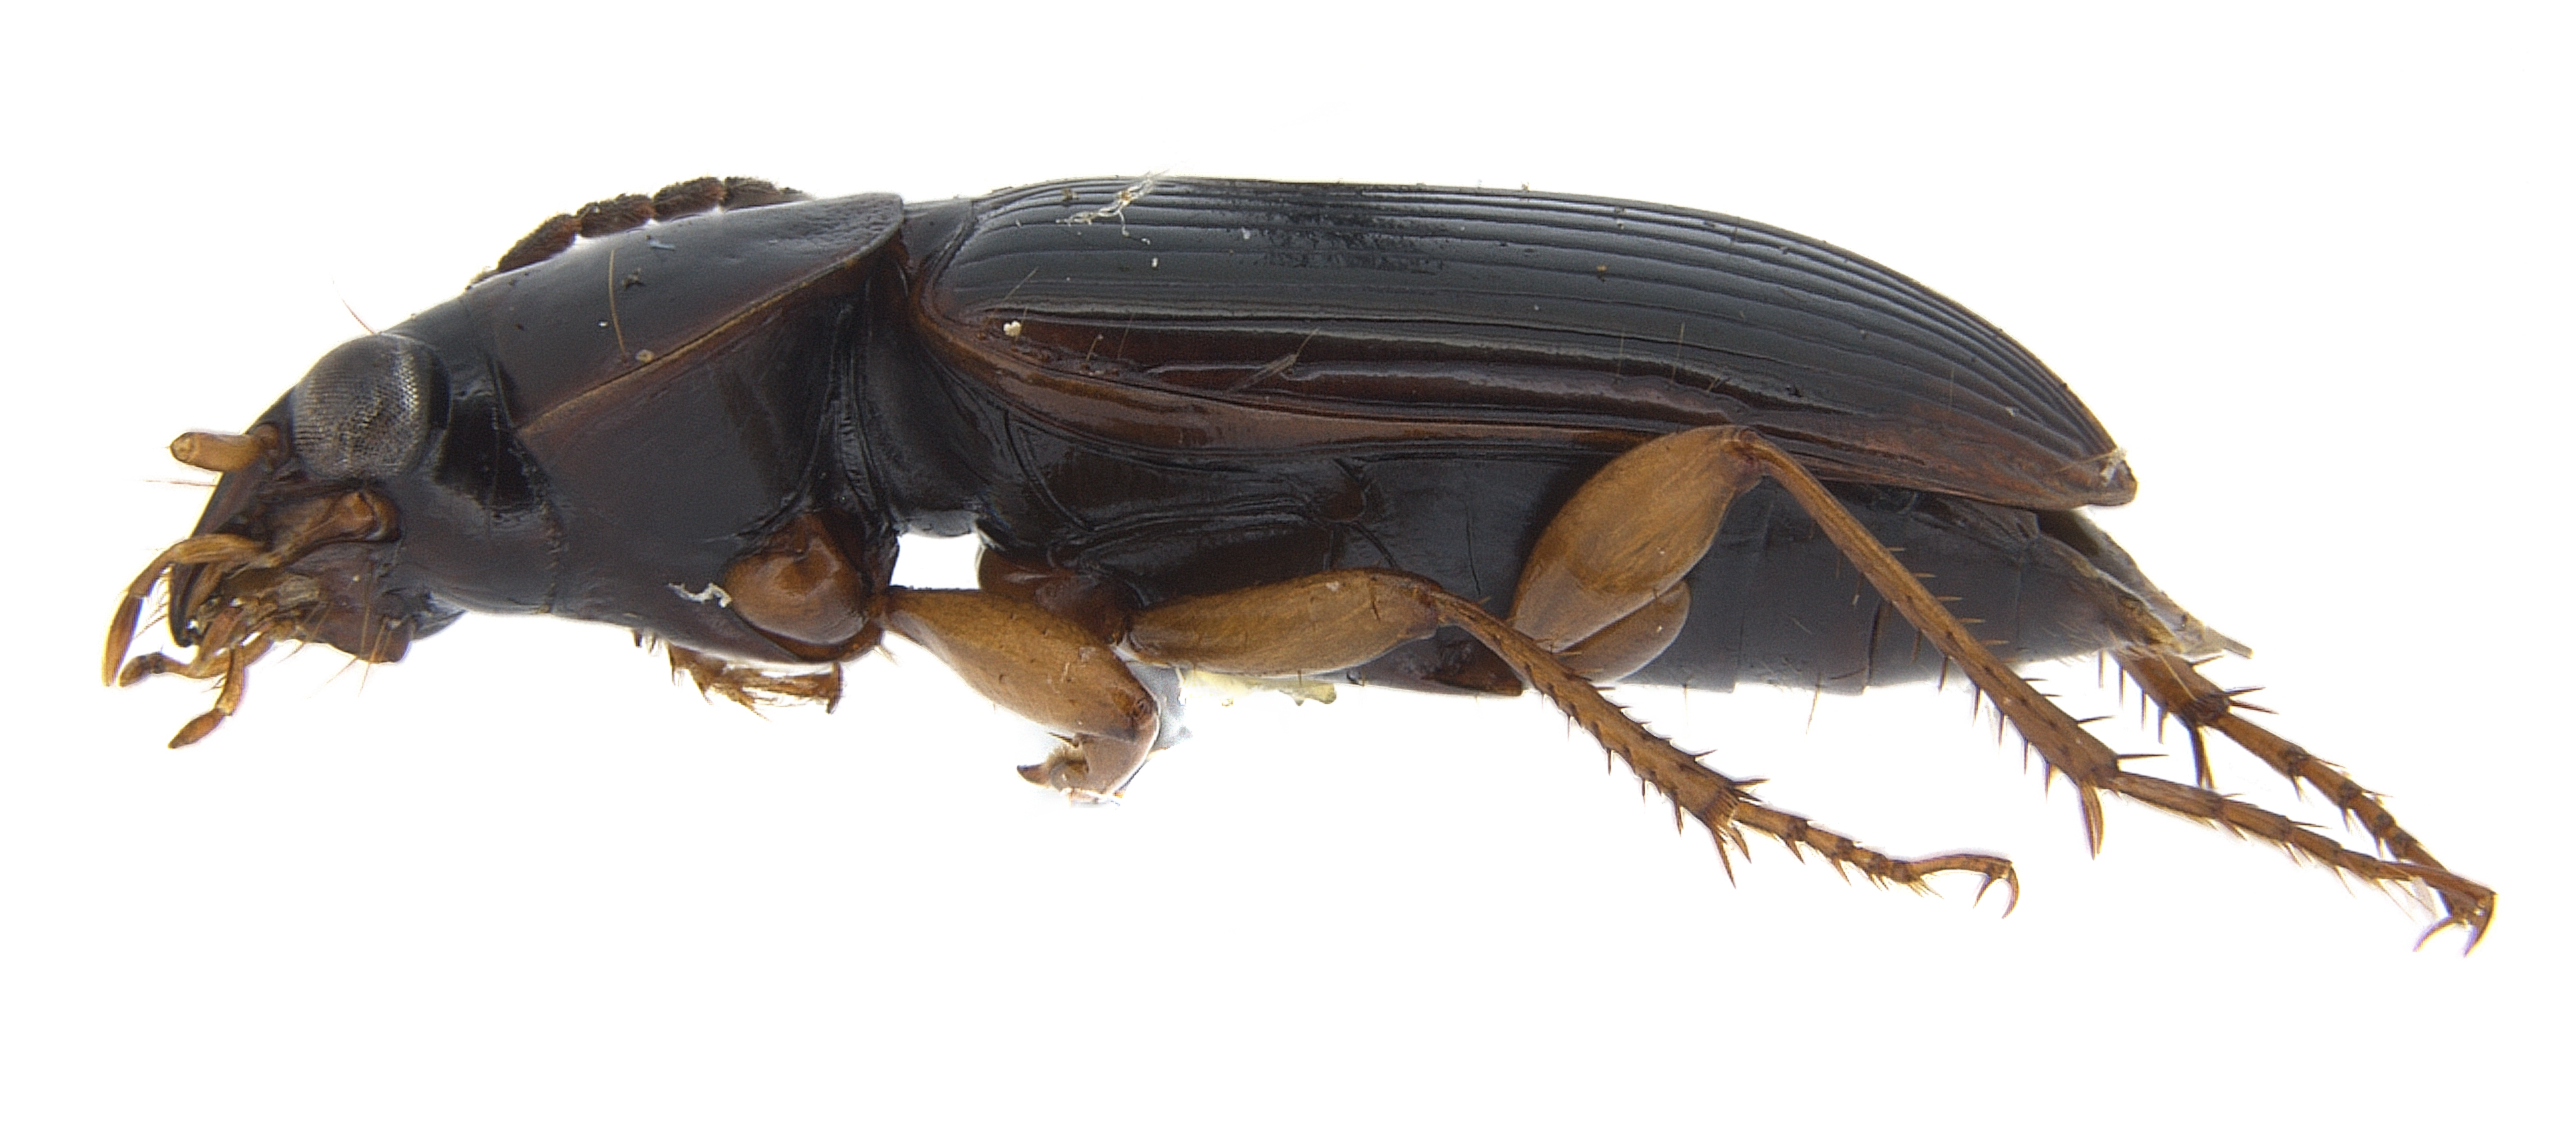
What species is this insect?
Stenolophus ochropezus
